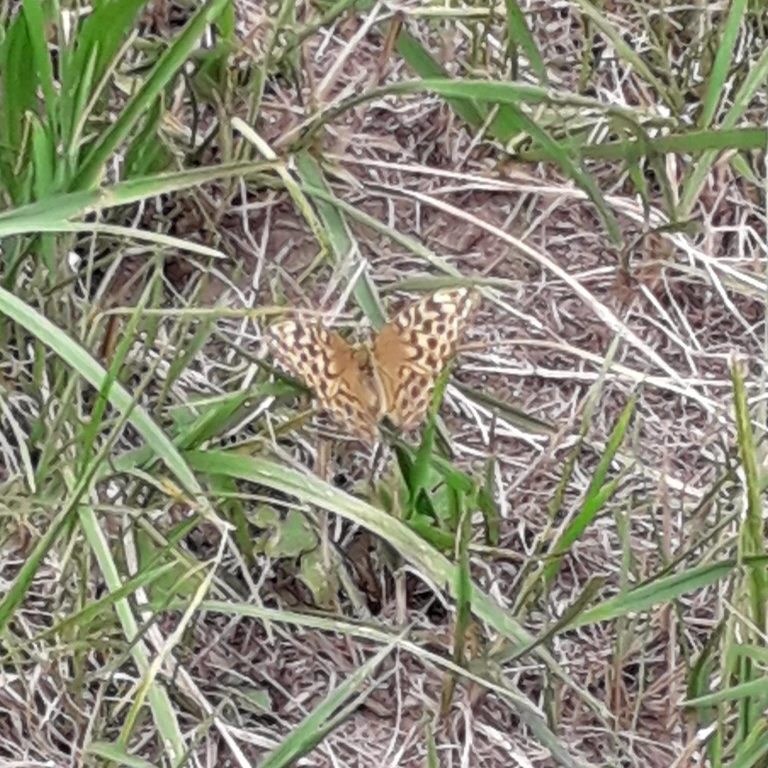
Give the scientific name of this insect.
Argynnis paphia
